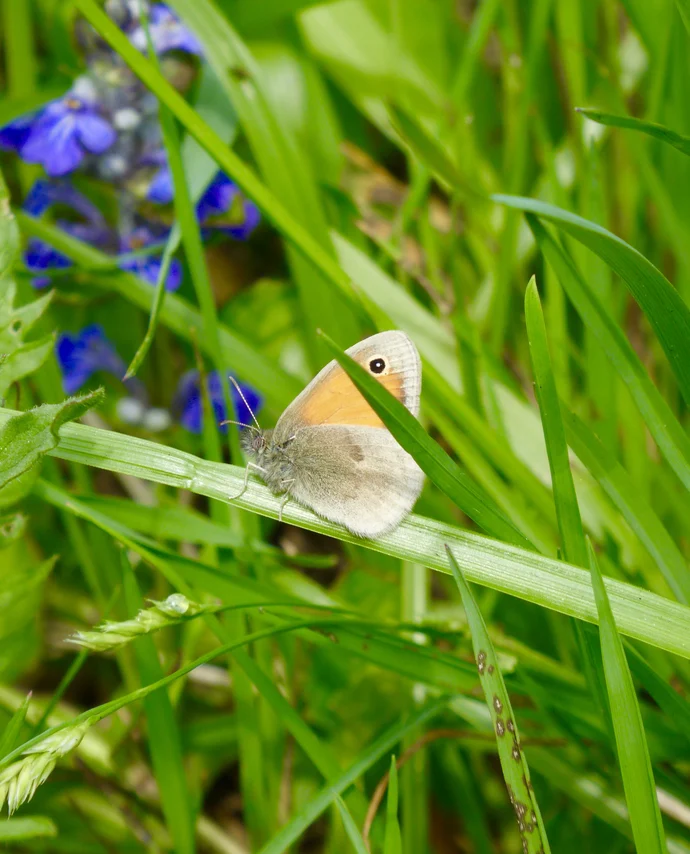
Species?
Coenonympha pamphilus
